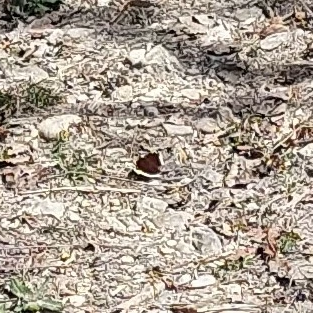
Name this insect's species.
Nymphalis antiopa
